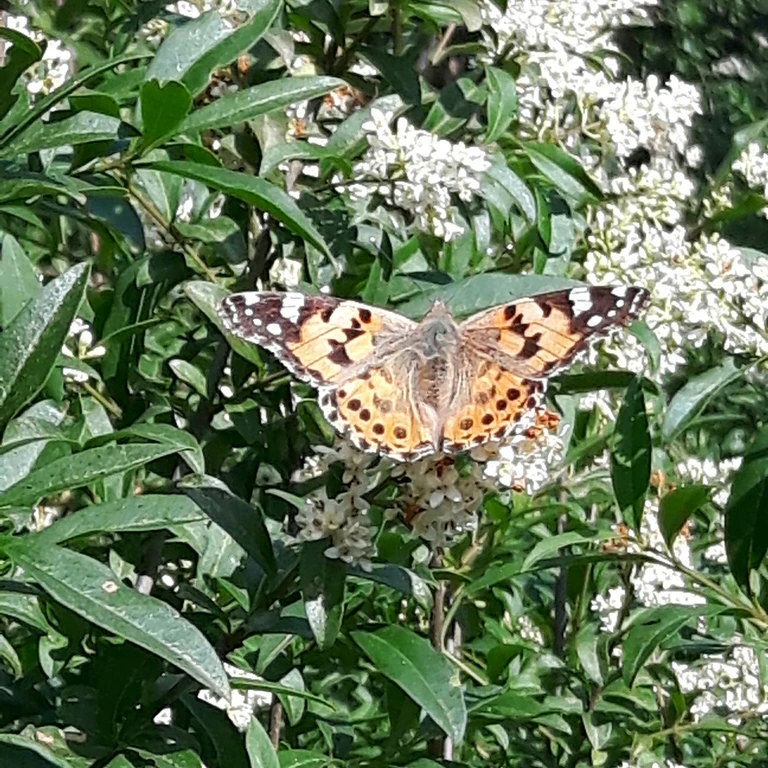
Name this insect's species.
Vanessa cardui
